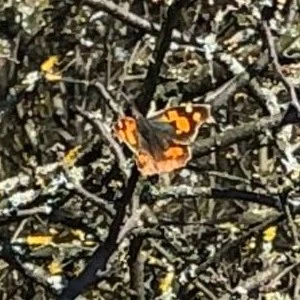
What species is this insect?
Libythea celtis
